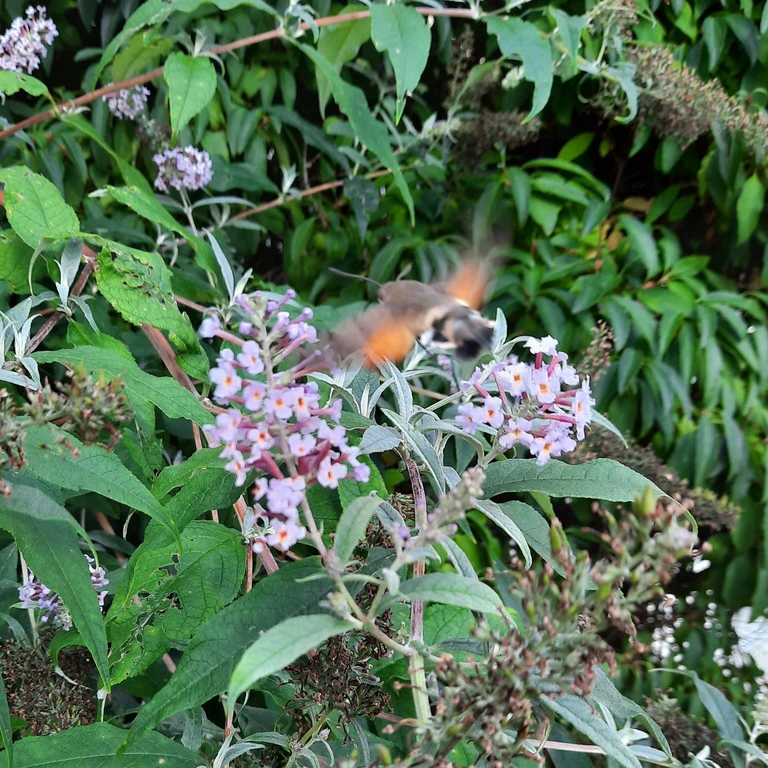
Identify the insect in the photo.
Macroglossum stellatarum
